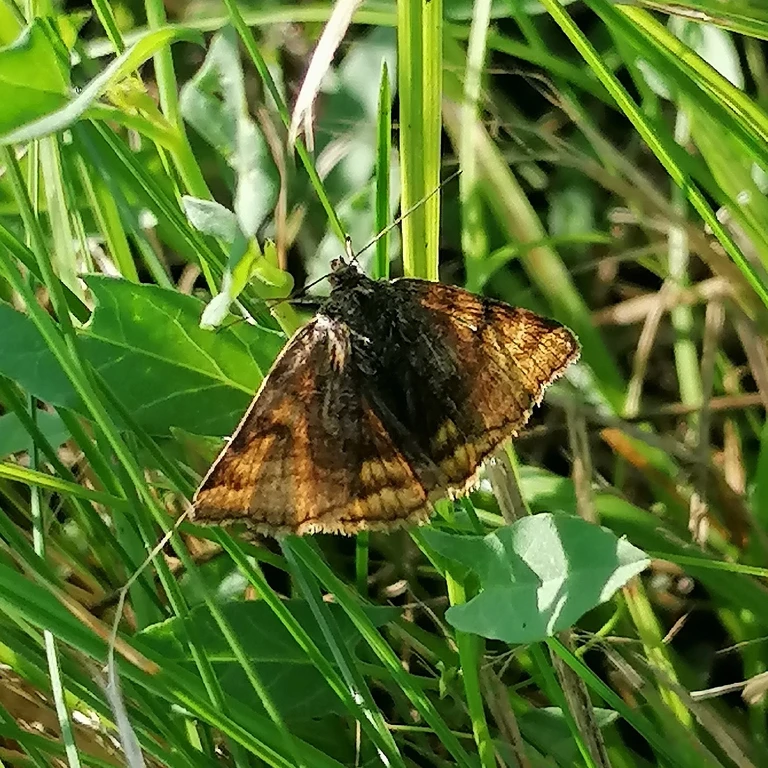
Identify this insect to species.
Euclidia glyphica
